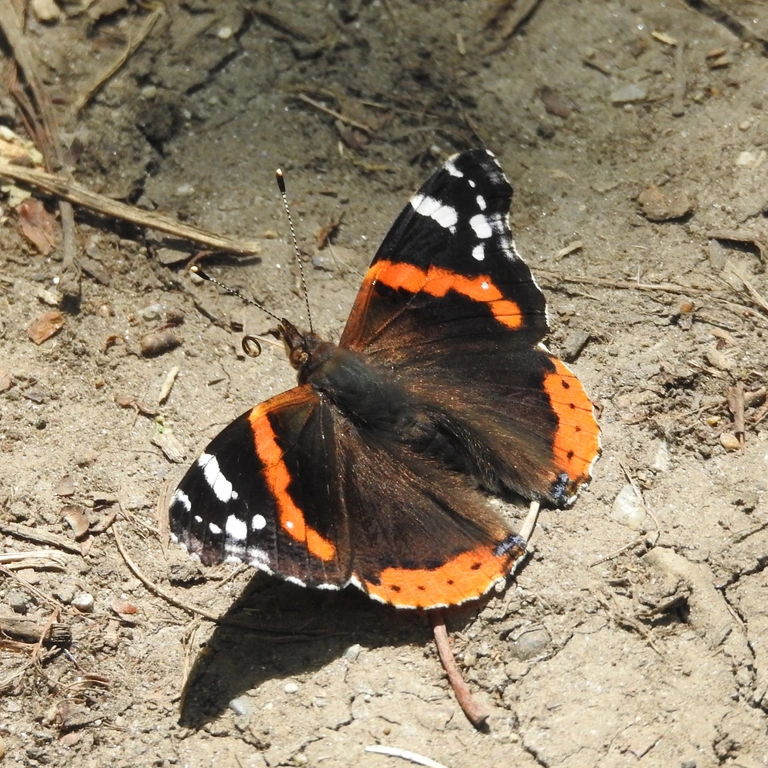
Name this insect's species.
Vanessa atalanta
